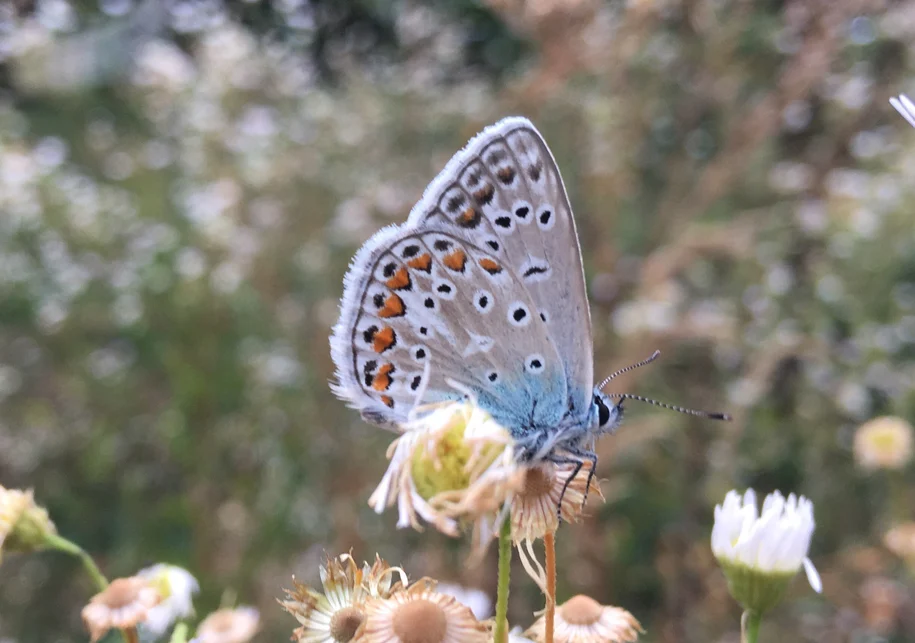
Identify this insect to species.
Polyommatus icarus
